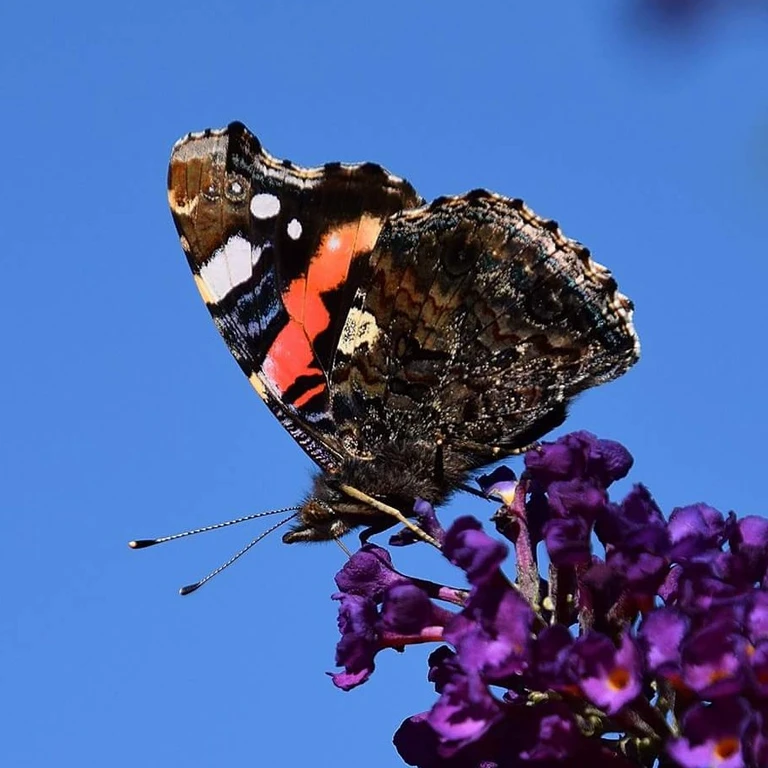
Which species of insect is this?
Vanessa atalanta
